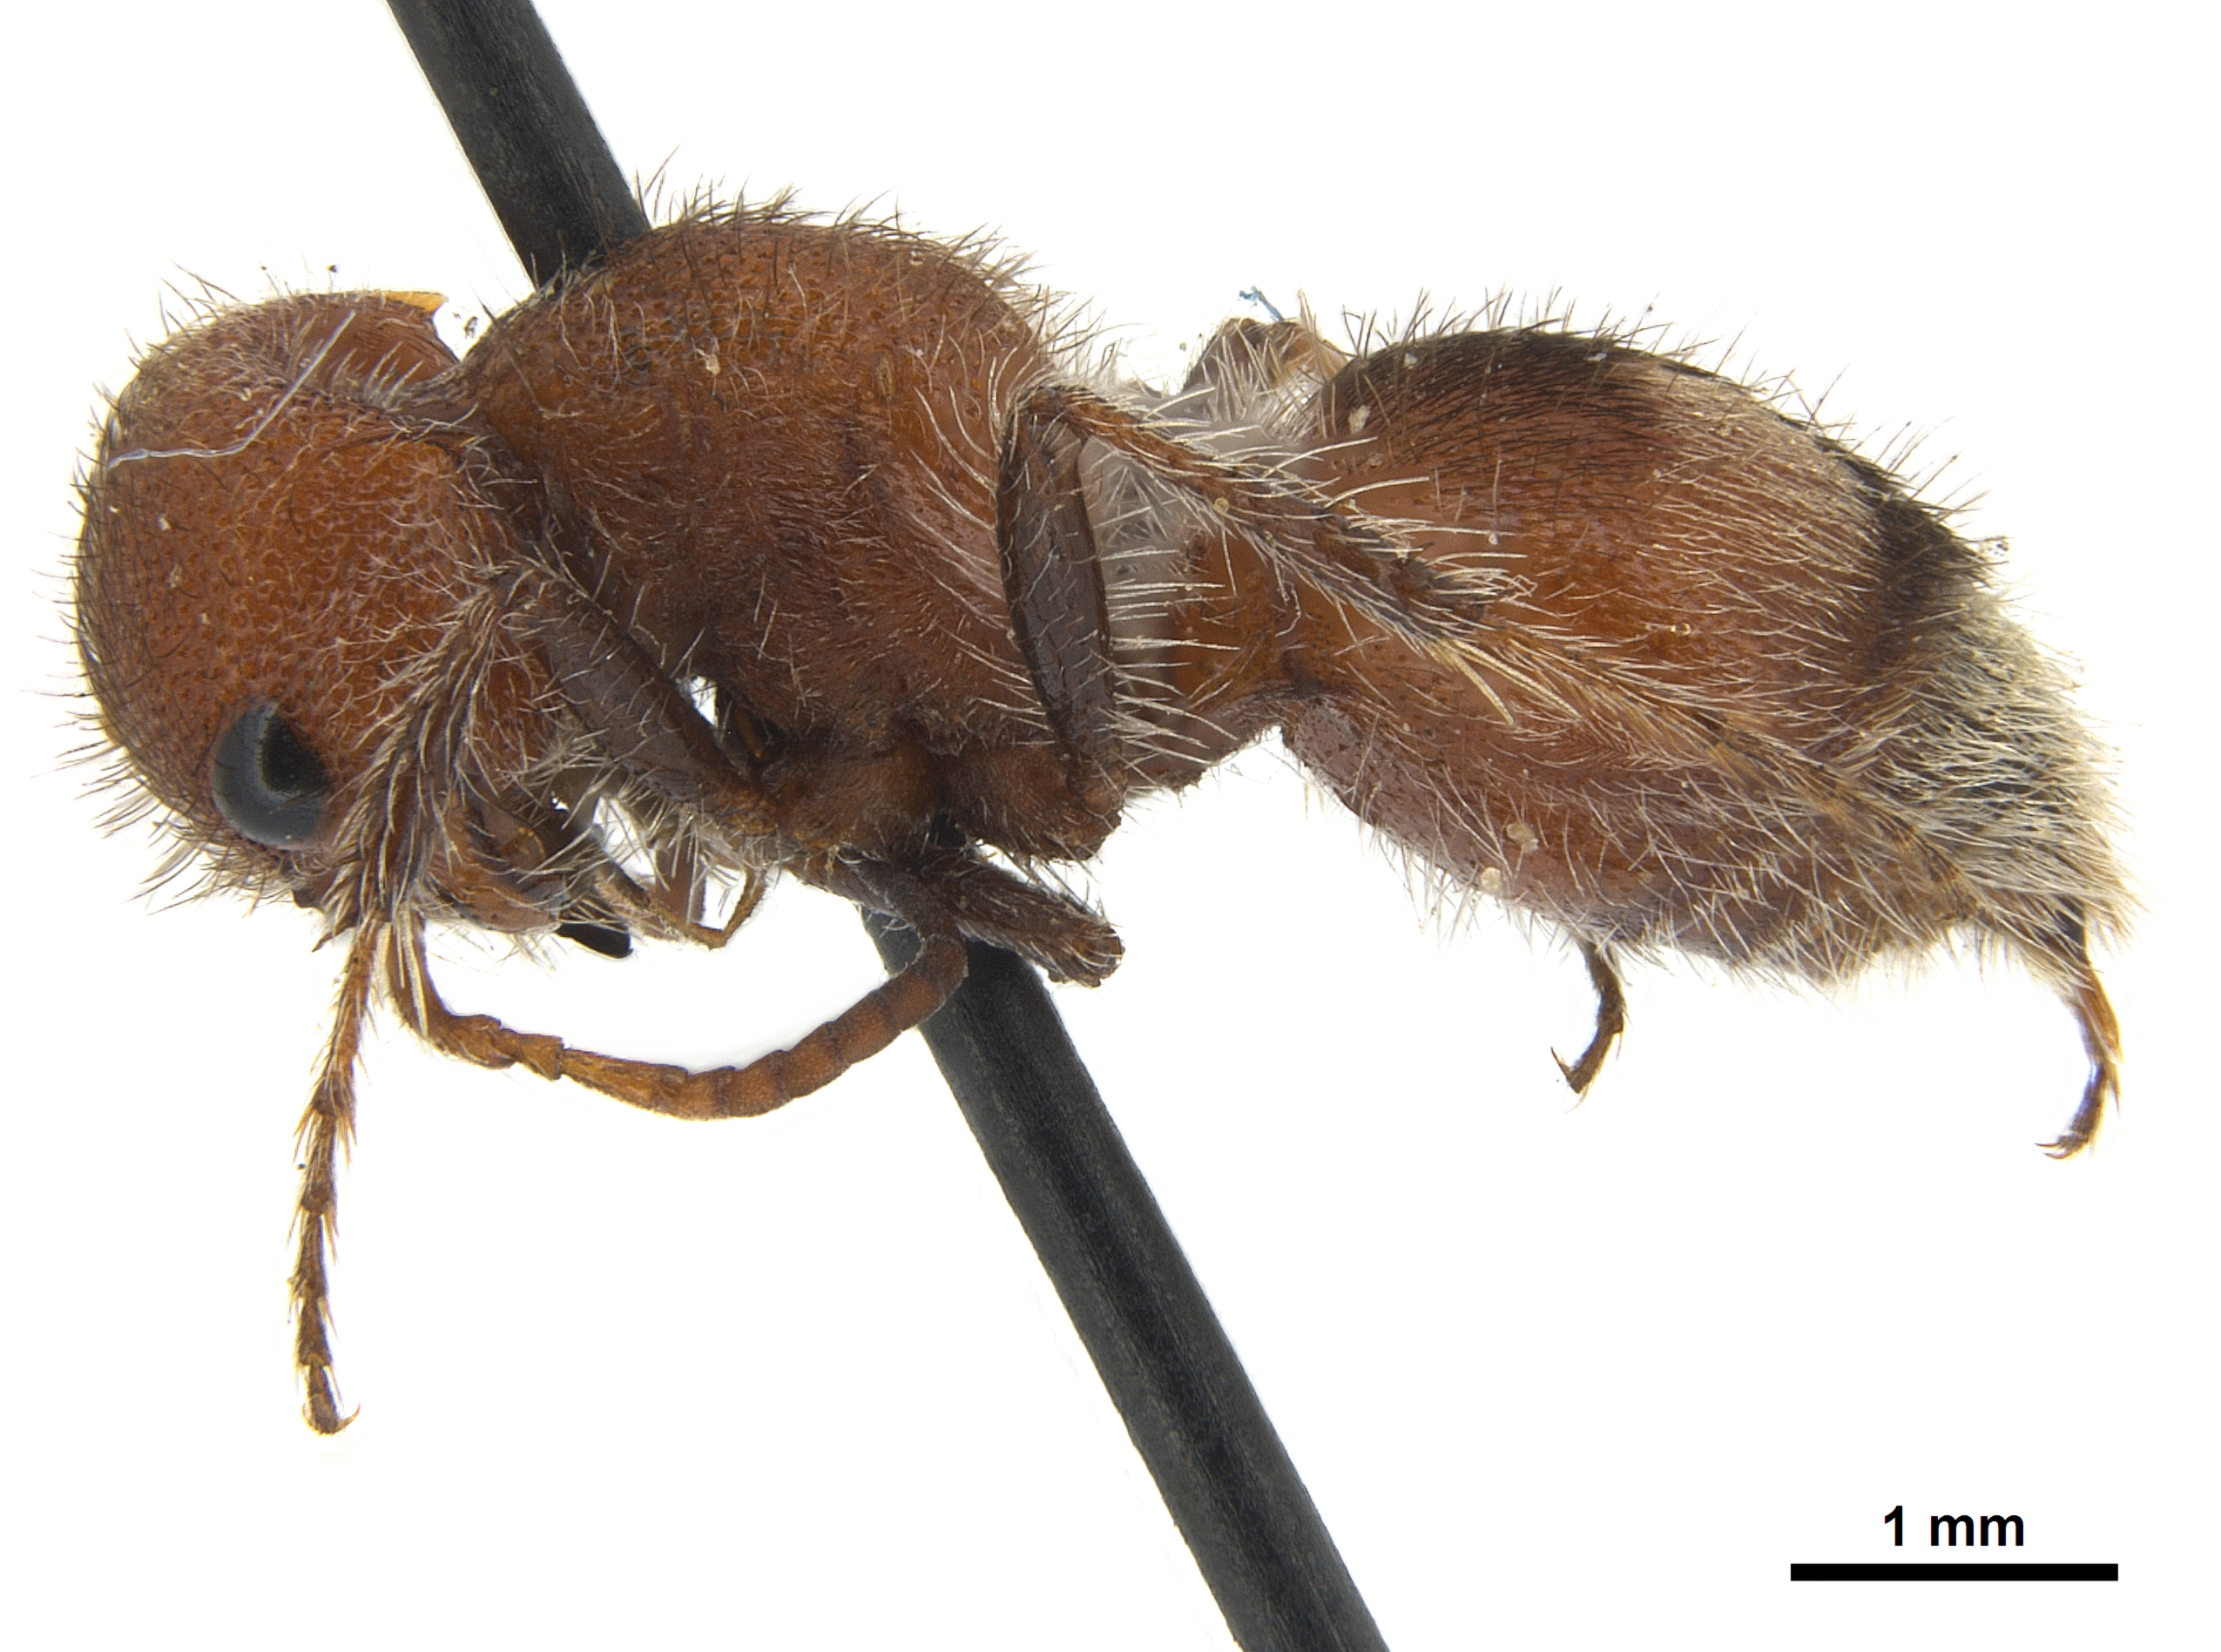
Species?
Myrmilloides grandiceps
